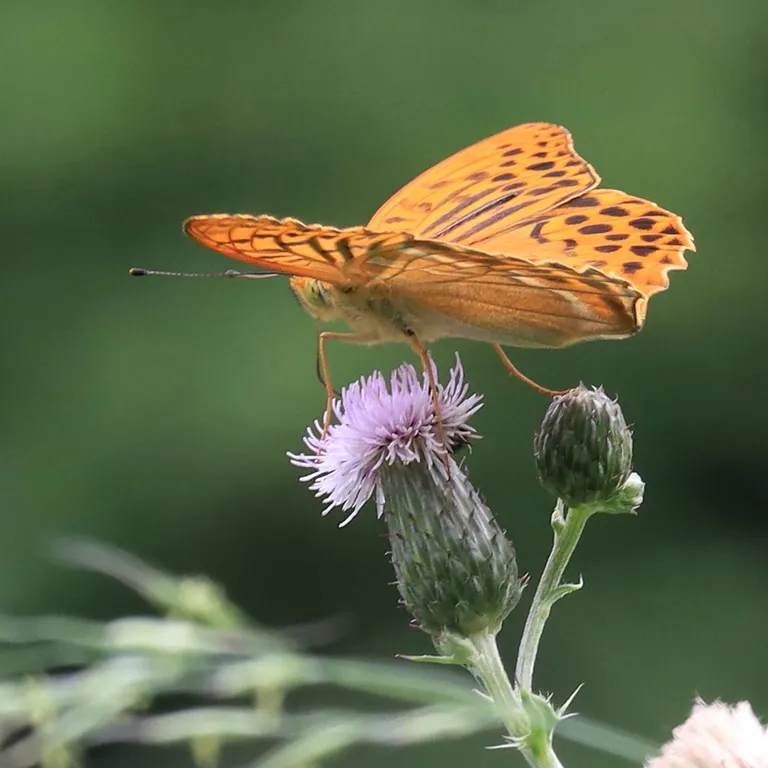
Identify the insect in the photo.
Argynnis paphia
